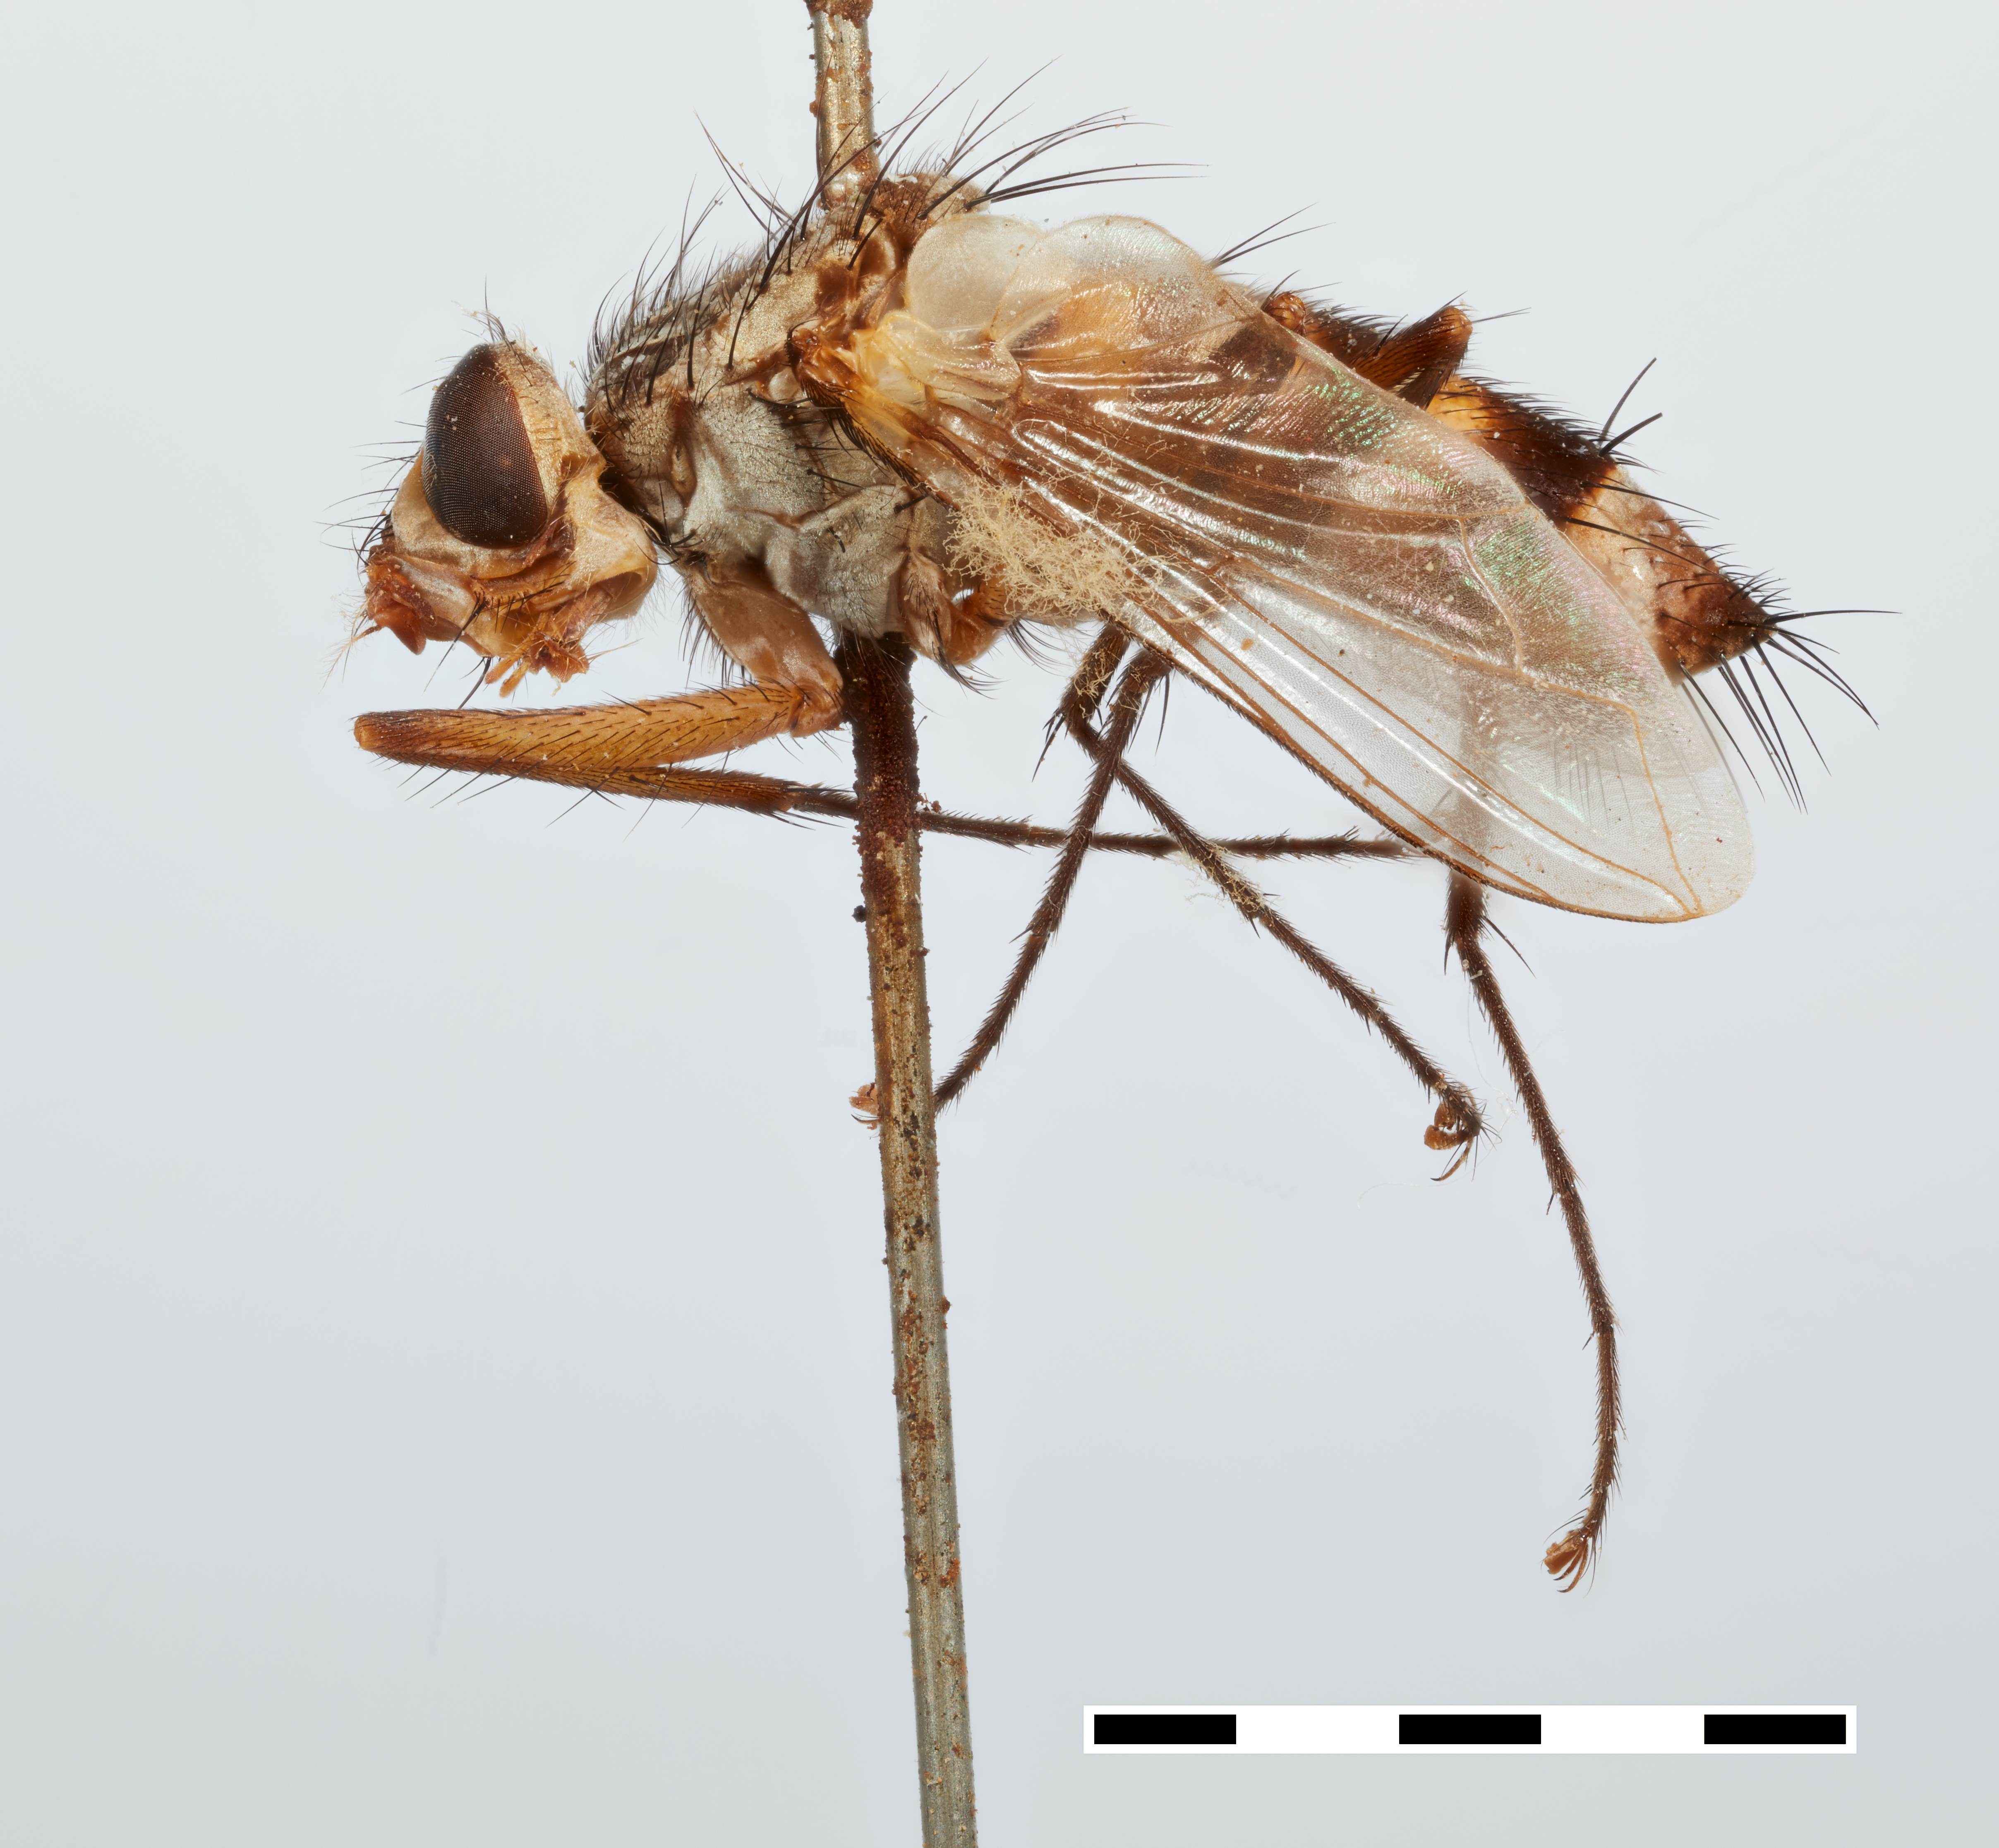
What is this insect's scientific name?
Urodexiomima uramyoides
